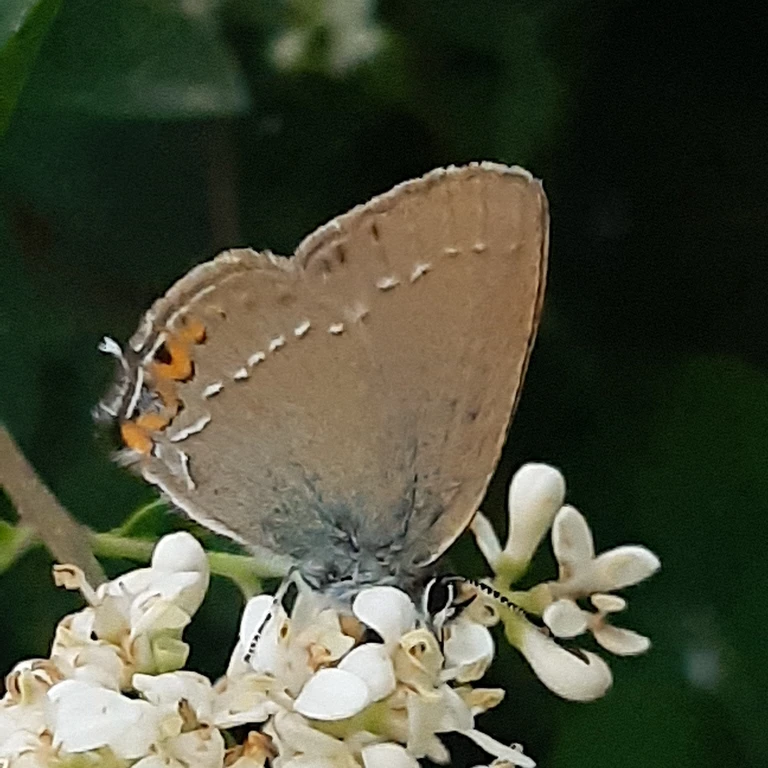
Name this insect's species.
Satyrium acaciae (also Strymon acaciae)
